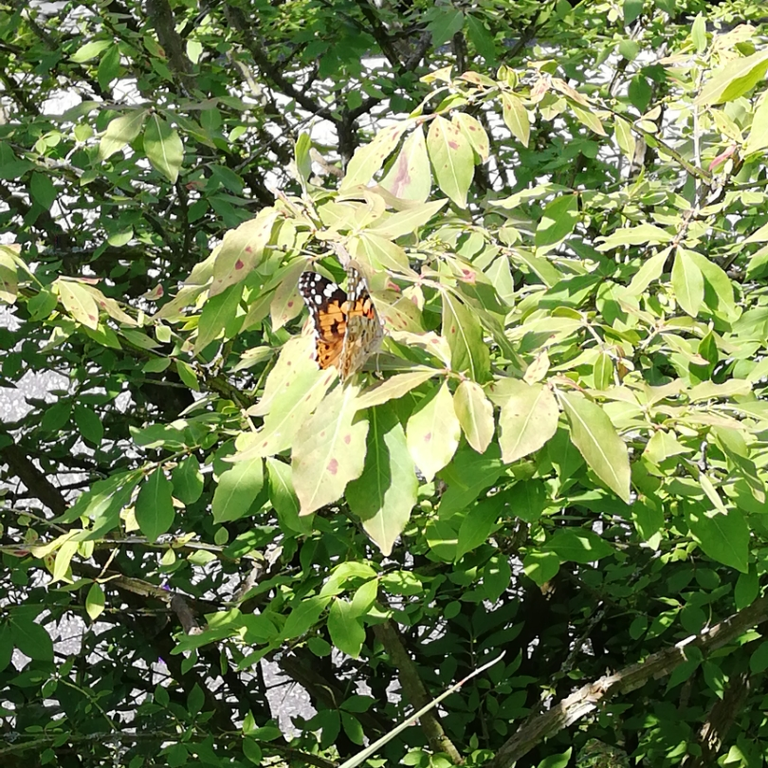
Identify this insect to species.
Vanessa cardui
